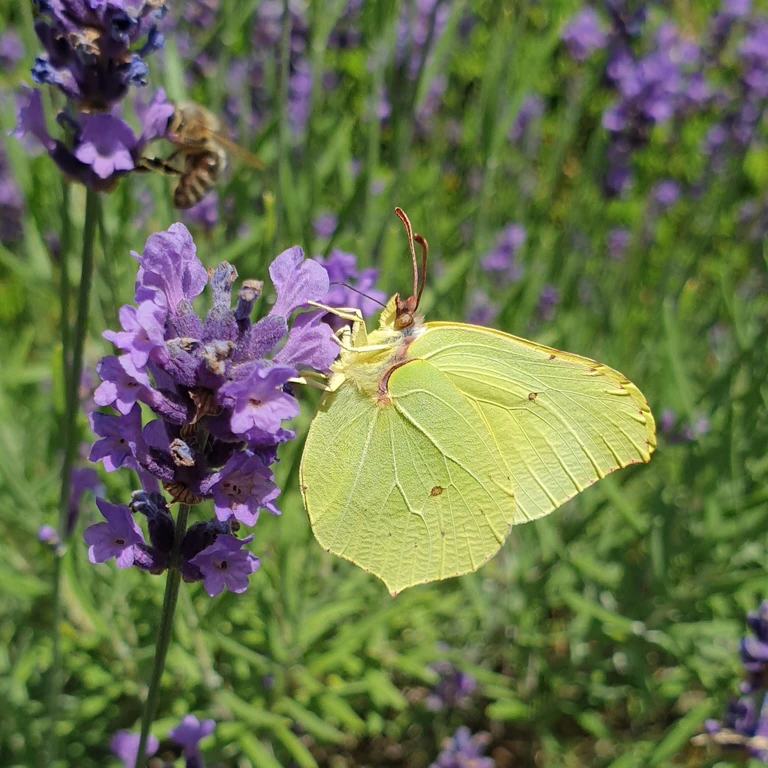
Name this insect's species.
Gonepteryx rhamni
